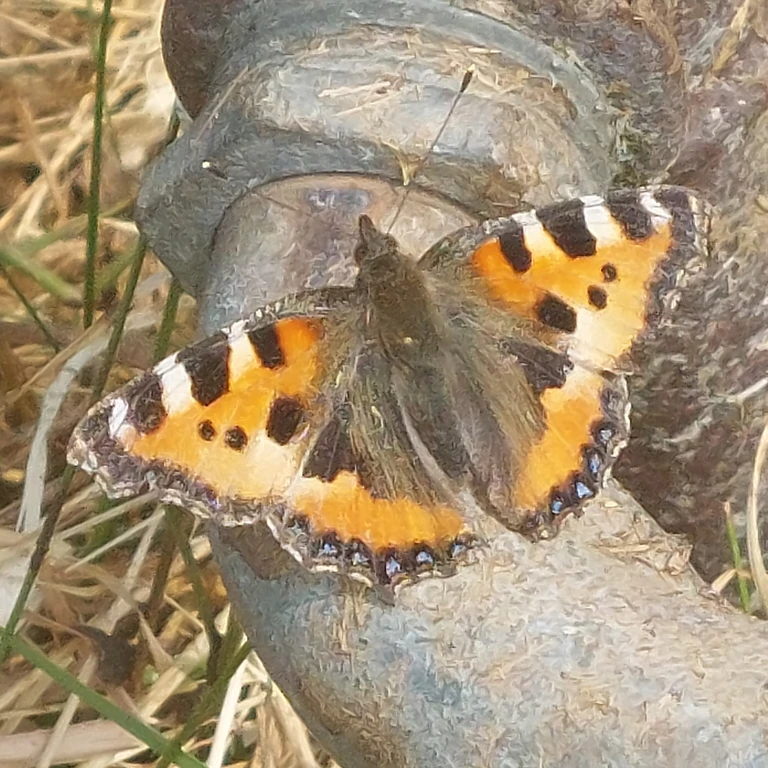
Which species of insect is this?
Aglais urticae
